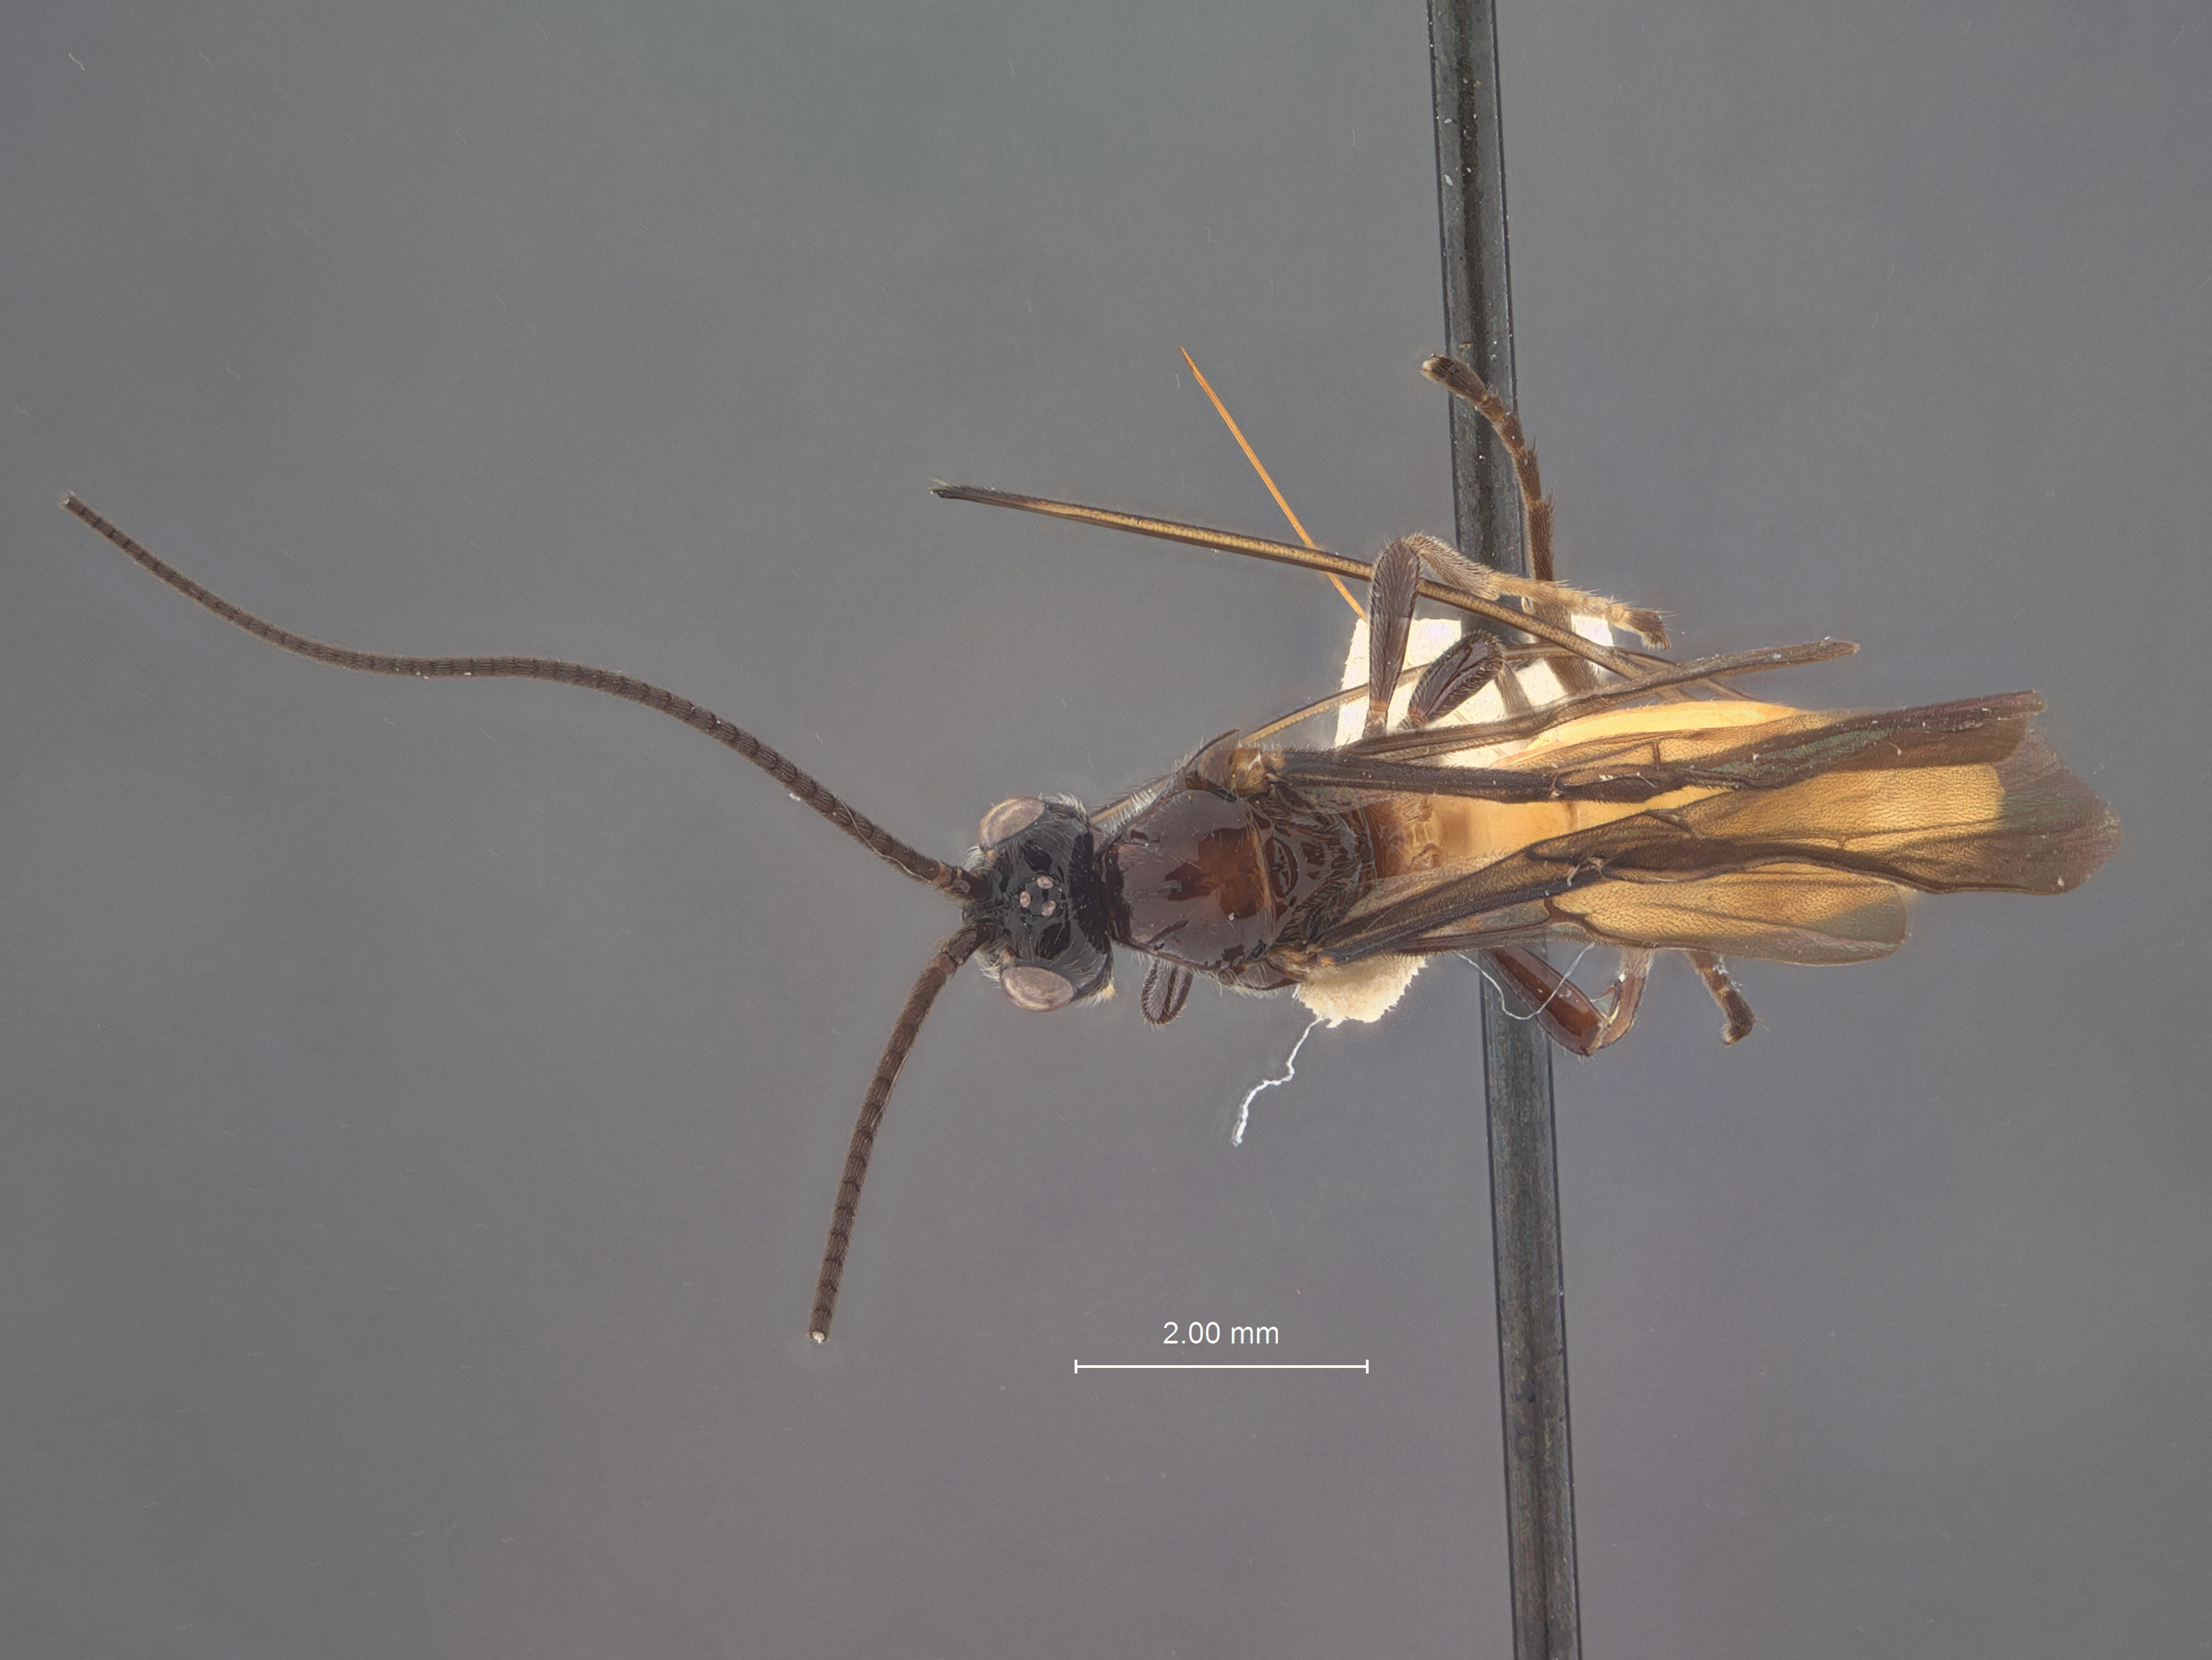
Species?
Opius toxotrypanae
